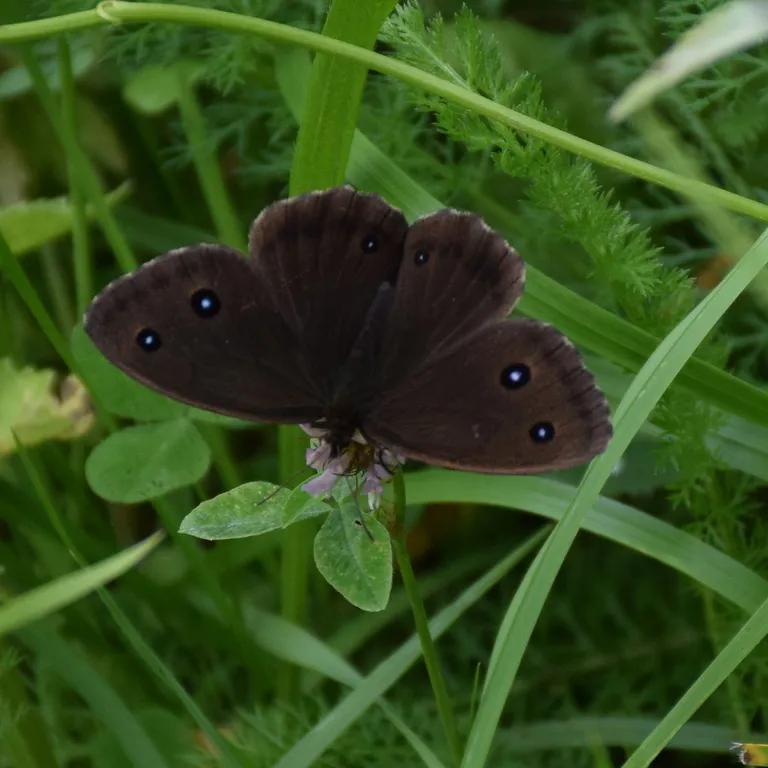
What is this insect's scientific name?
Minois dryas
